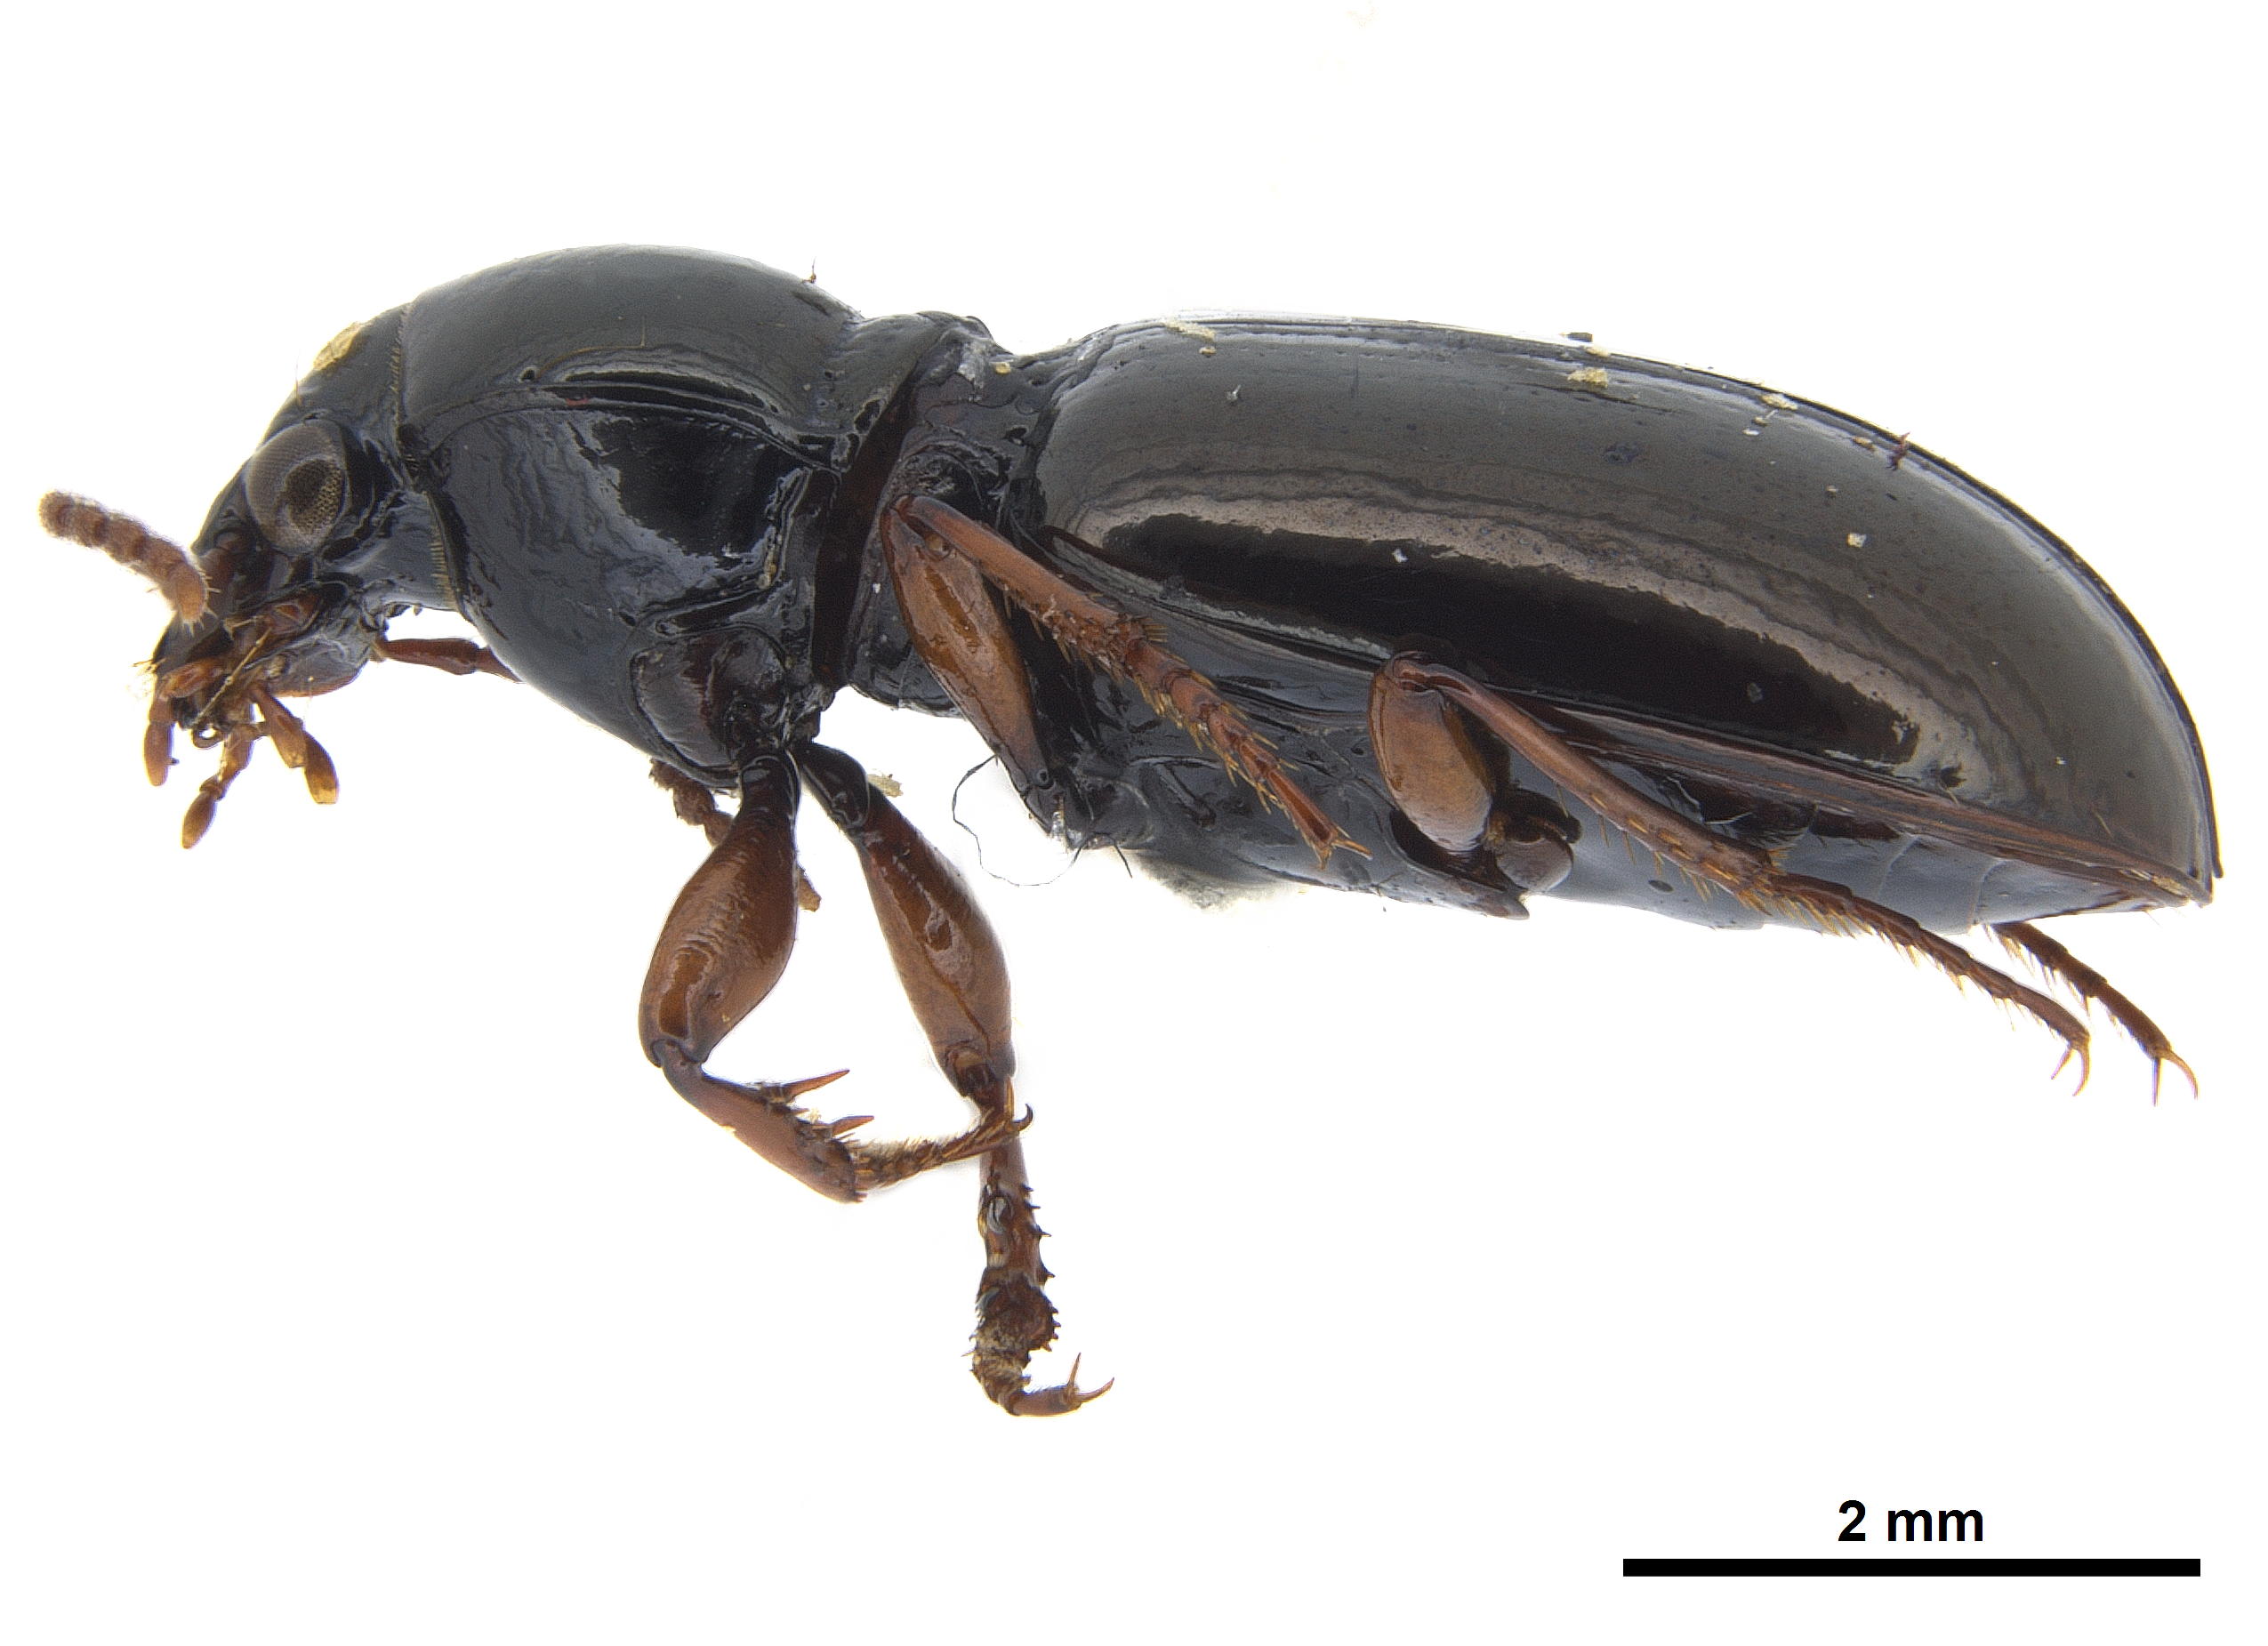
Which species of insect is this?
Miscodera arctica
